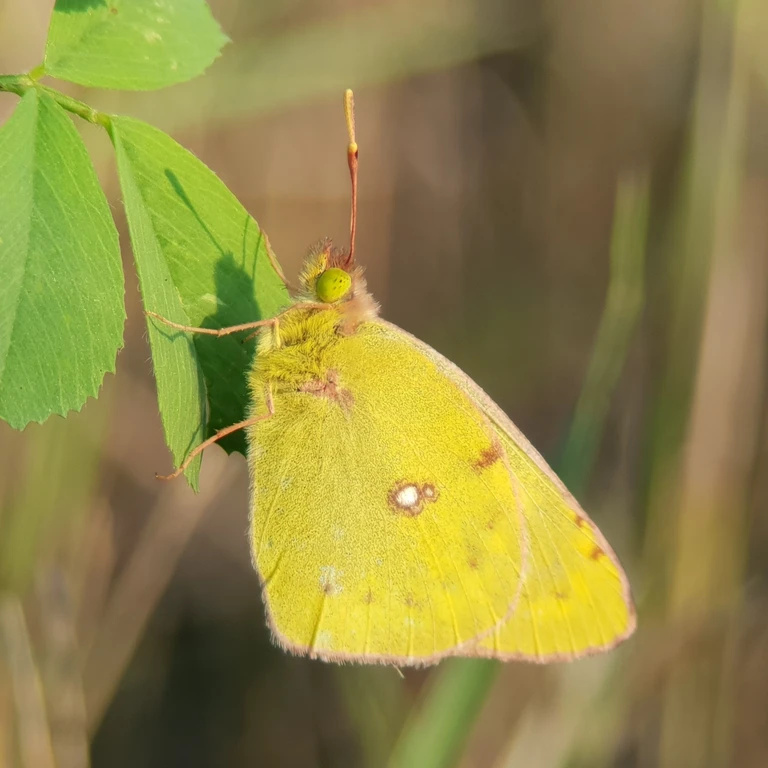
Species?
Colias croceus
